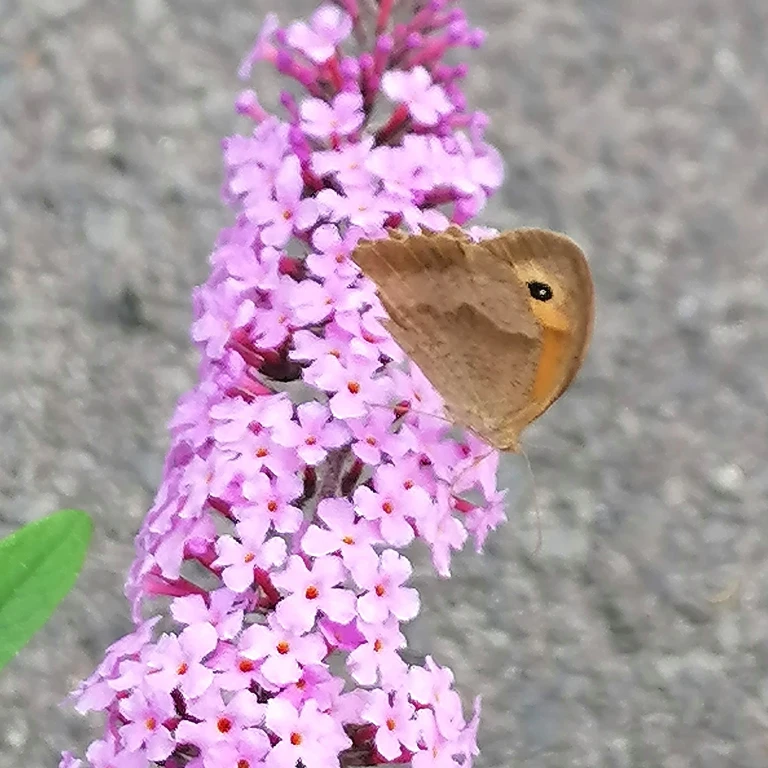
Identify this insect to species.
Maniola jurtina
